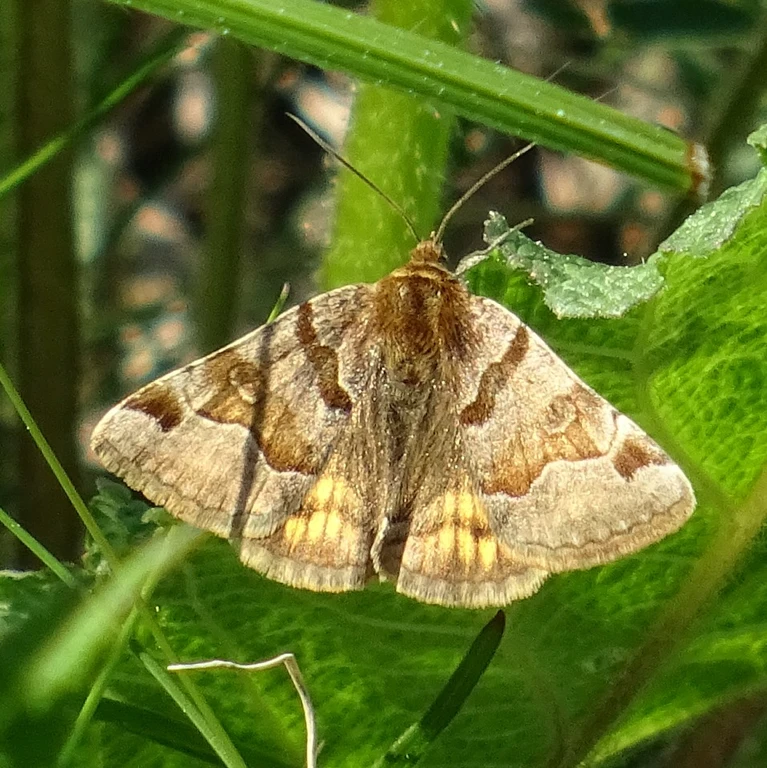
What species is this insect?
Euclidia glyphica
